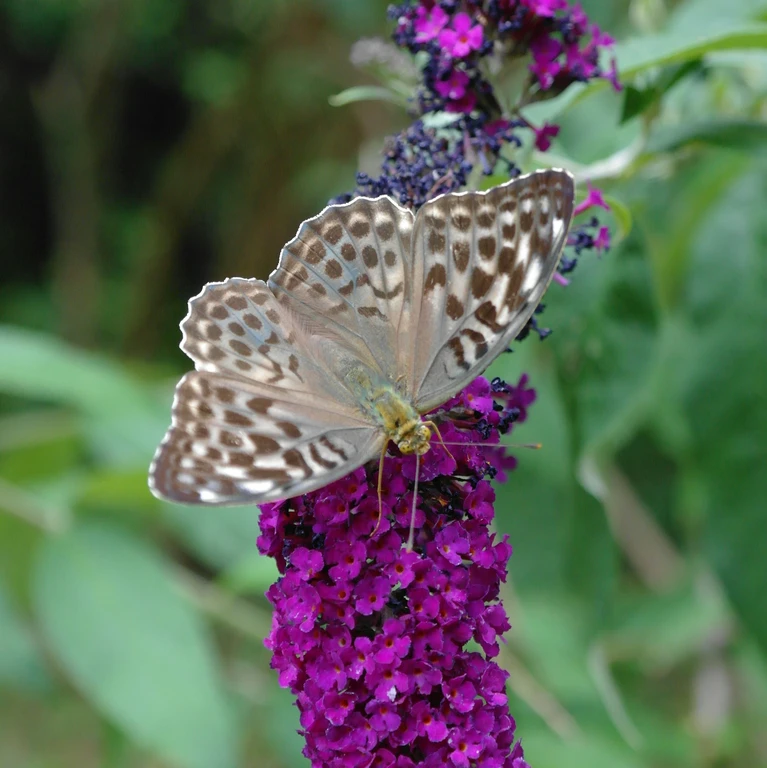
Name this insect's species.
Argynnis paphia
